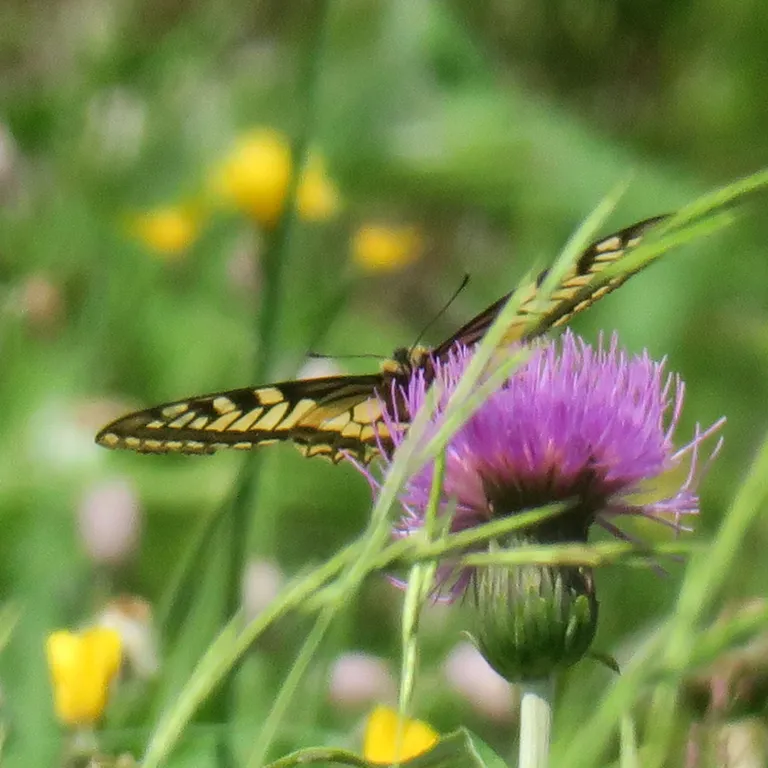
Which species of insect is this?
Papilio machaon
